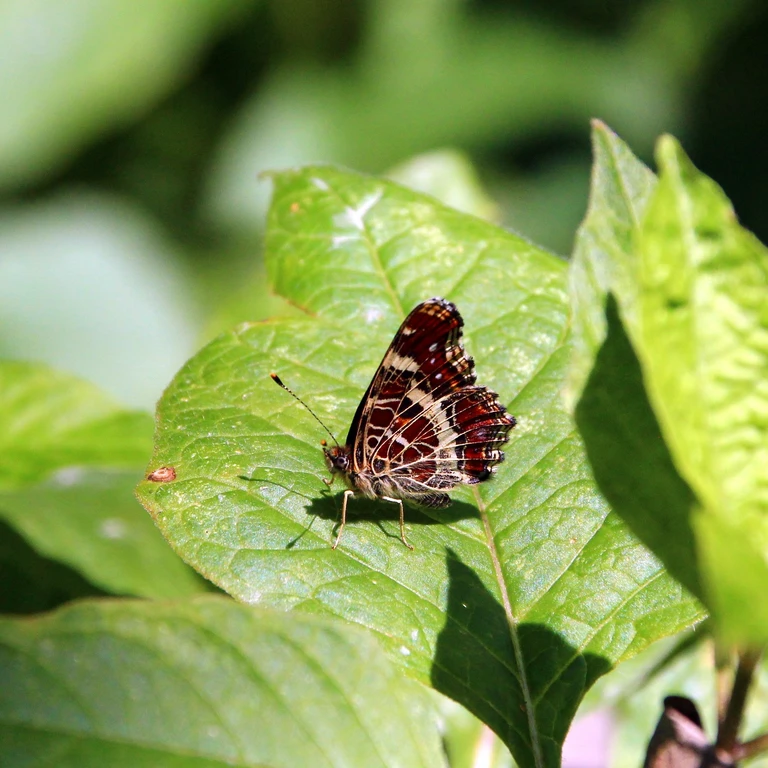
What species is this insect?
Araschnia levana
